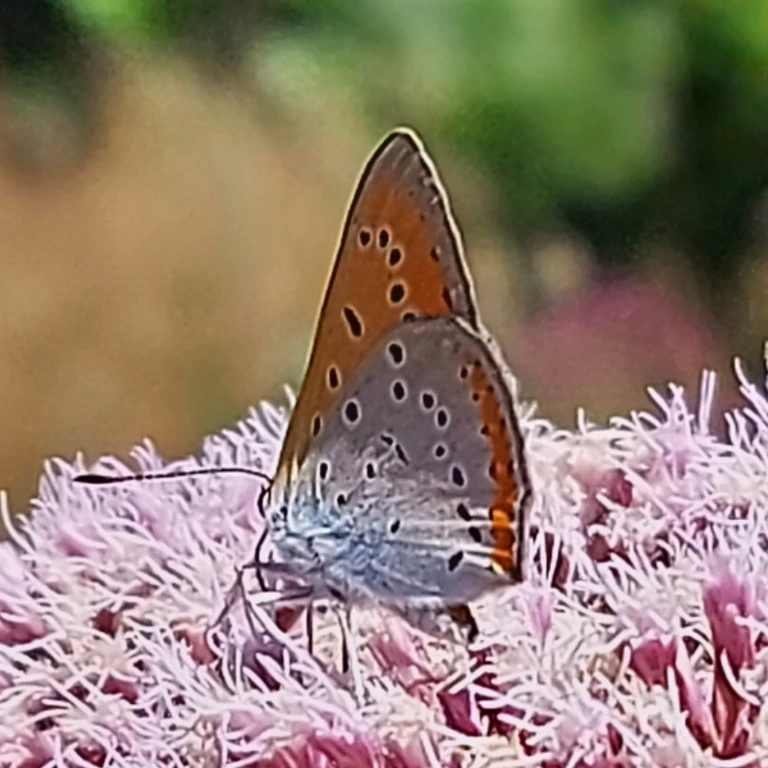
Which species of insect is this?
Lycaena dispar
